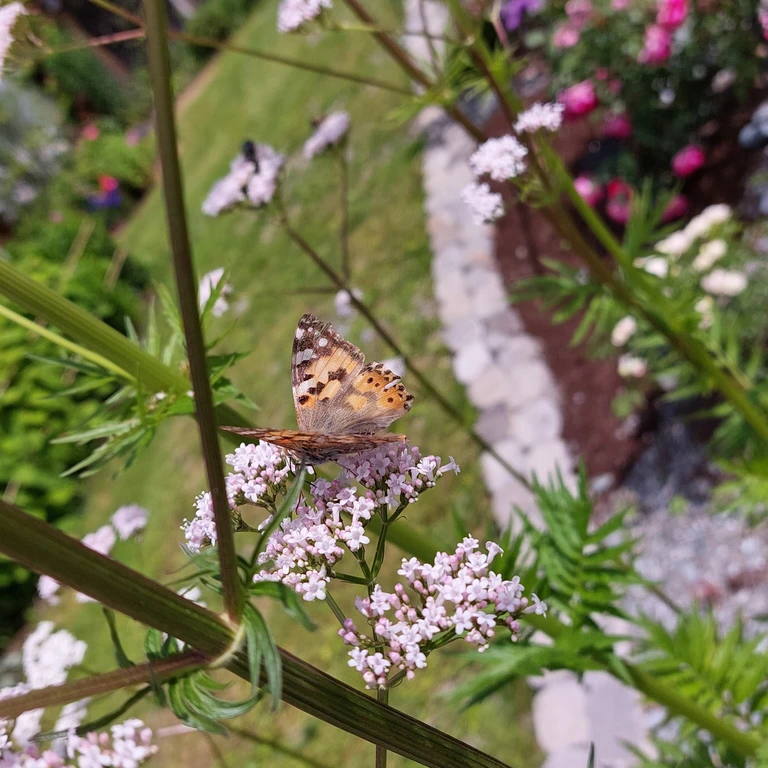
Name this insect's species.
Vanessa cardui
